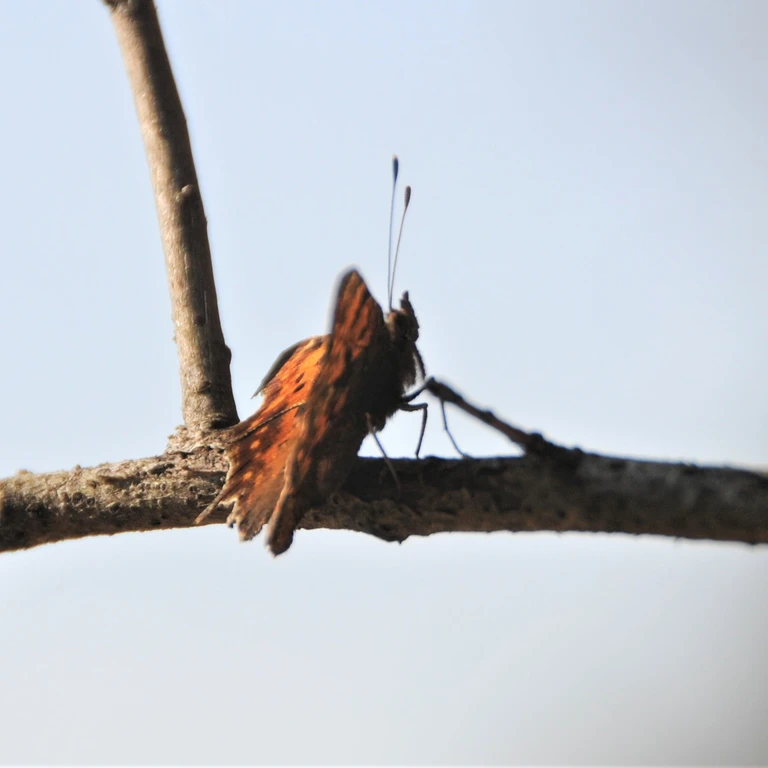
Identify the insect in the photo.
Polygonia c-album
